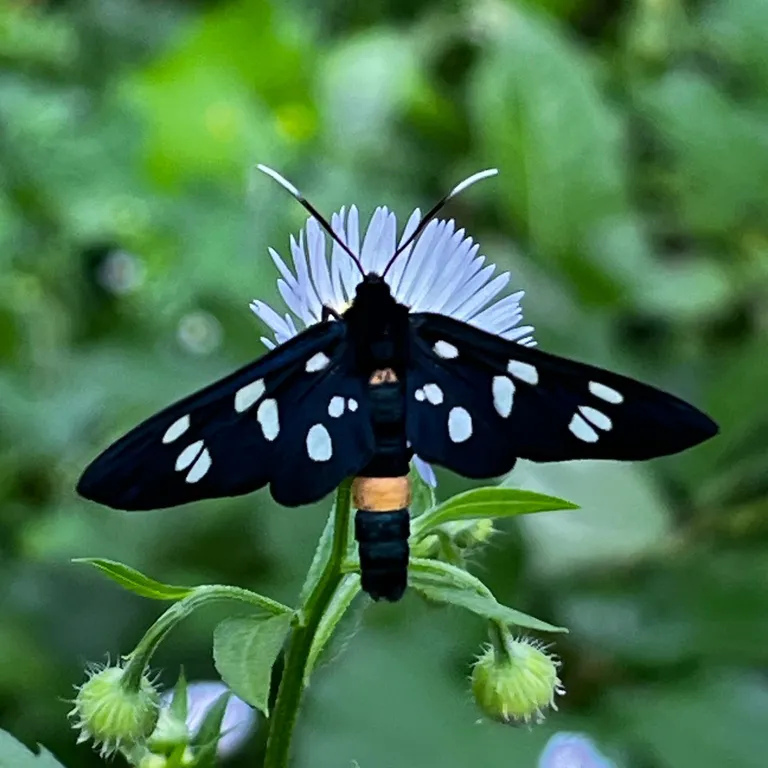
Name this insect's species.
Amata phegea
